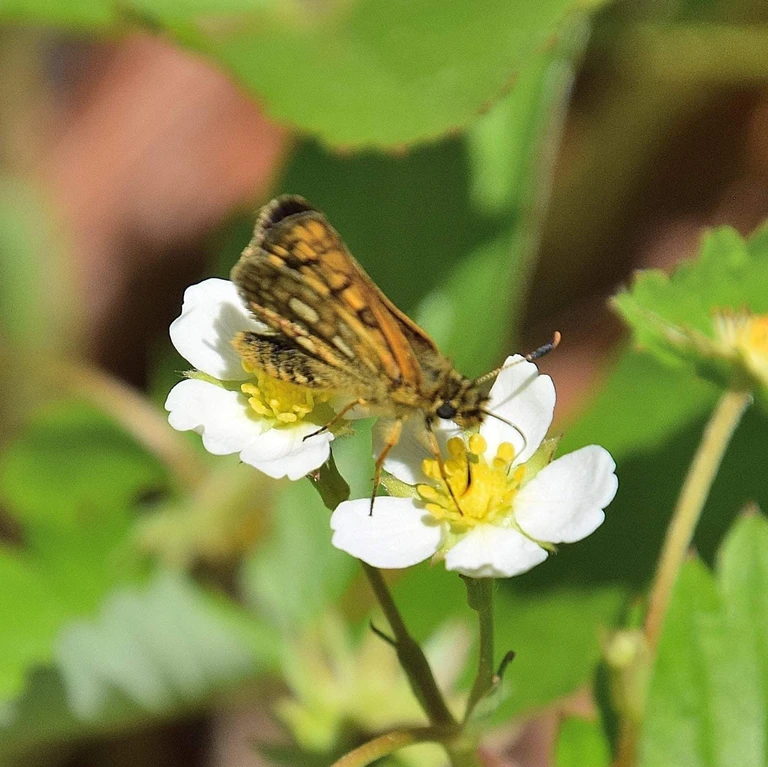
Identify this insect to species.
Carterocephalus palaemon
